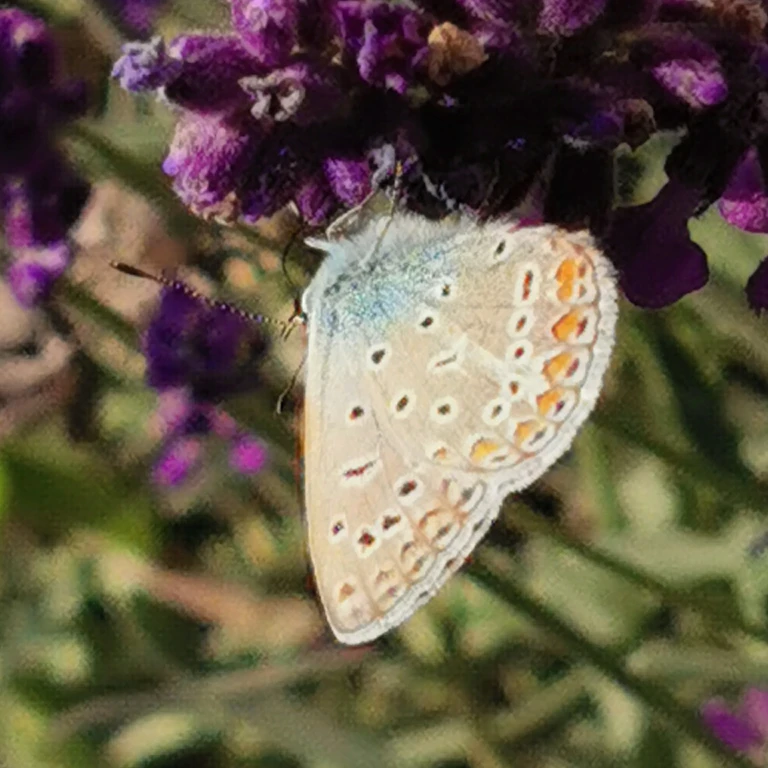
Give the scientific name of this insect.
Polyommatus icarus
